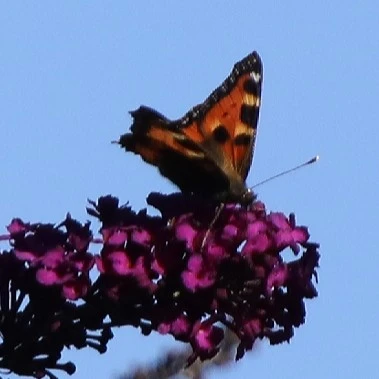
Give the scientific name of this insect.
Aglais urticae
